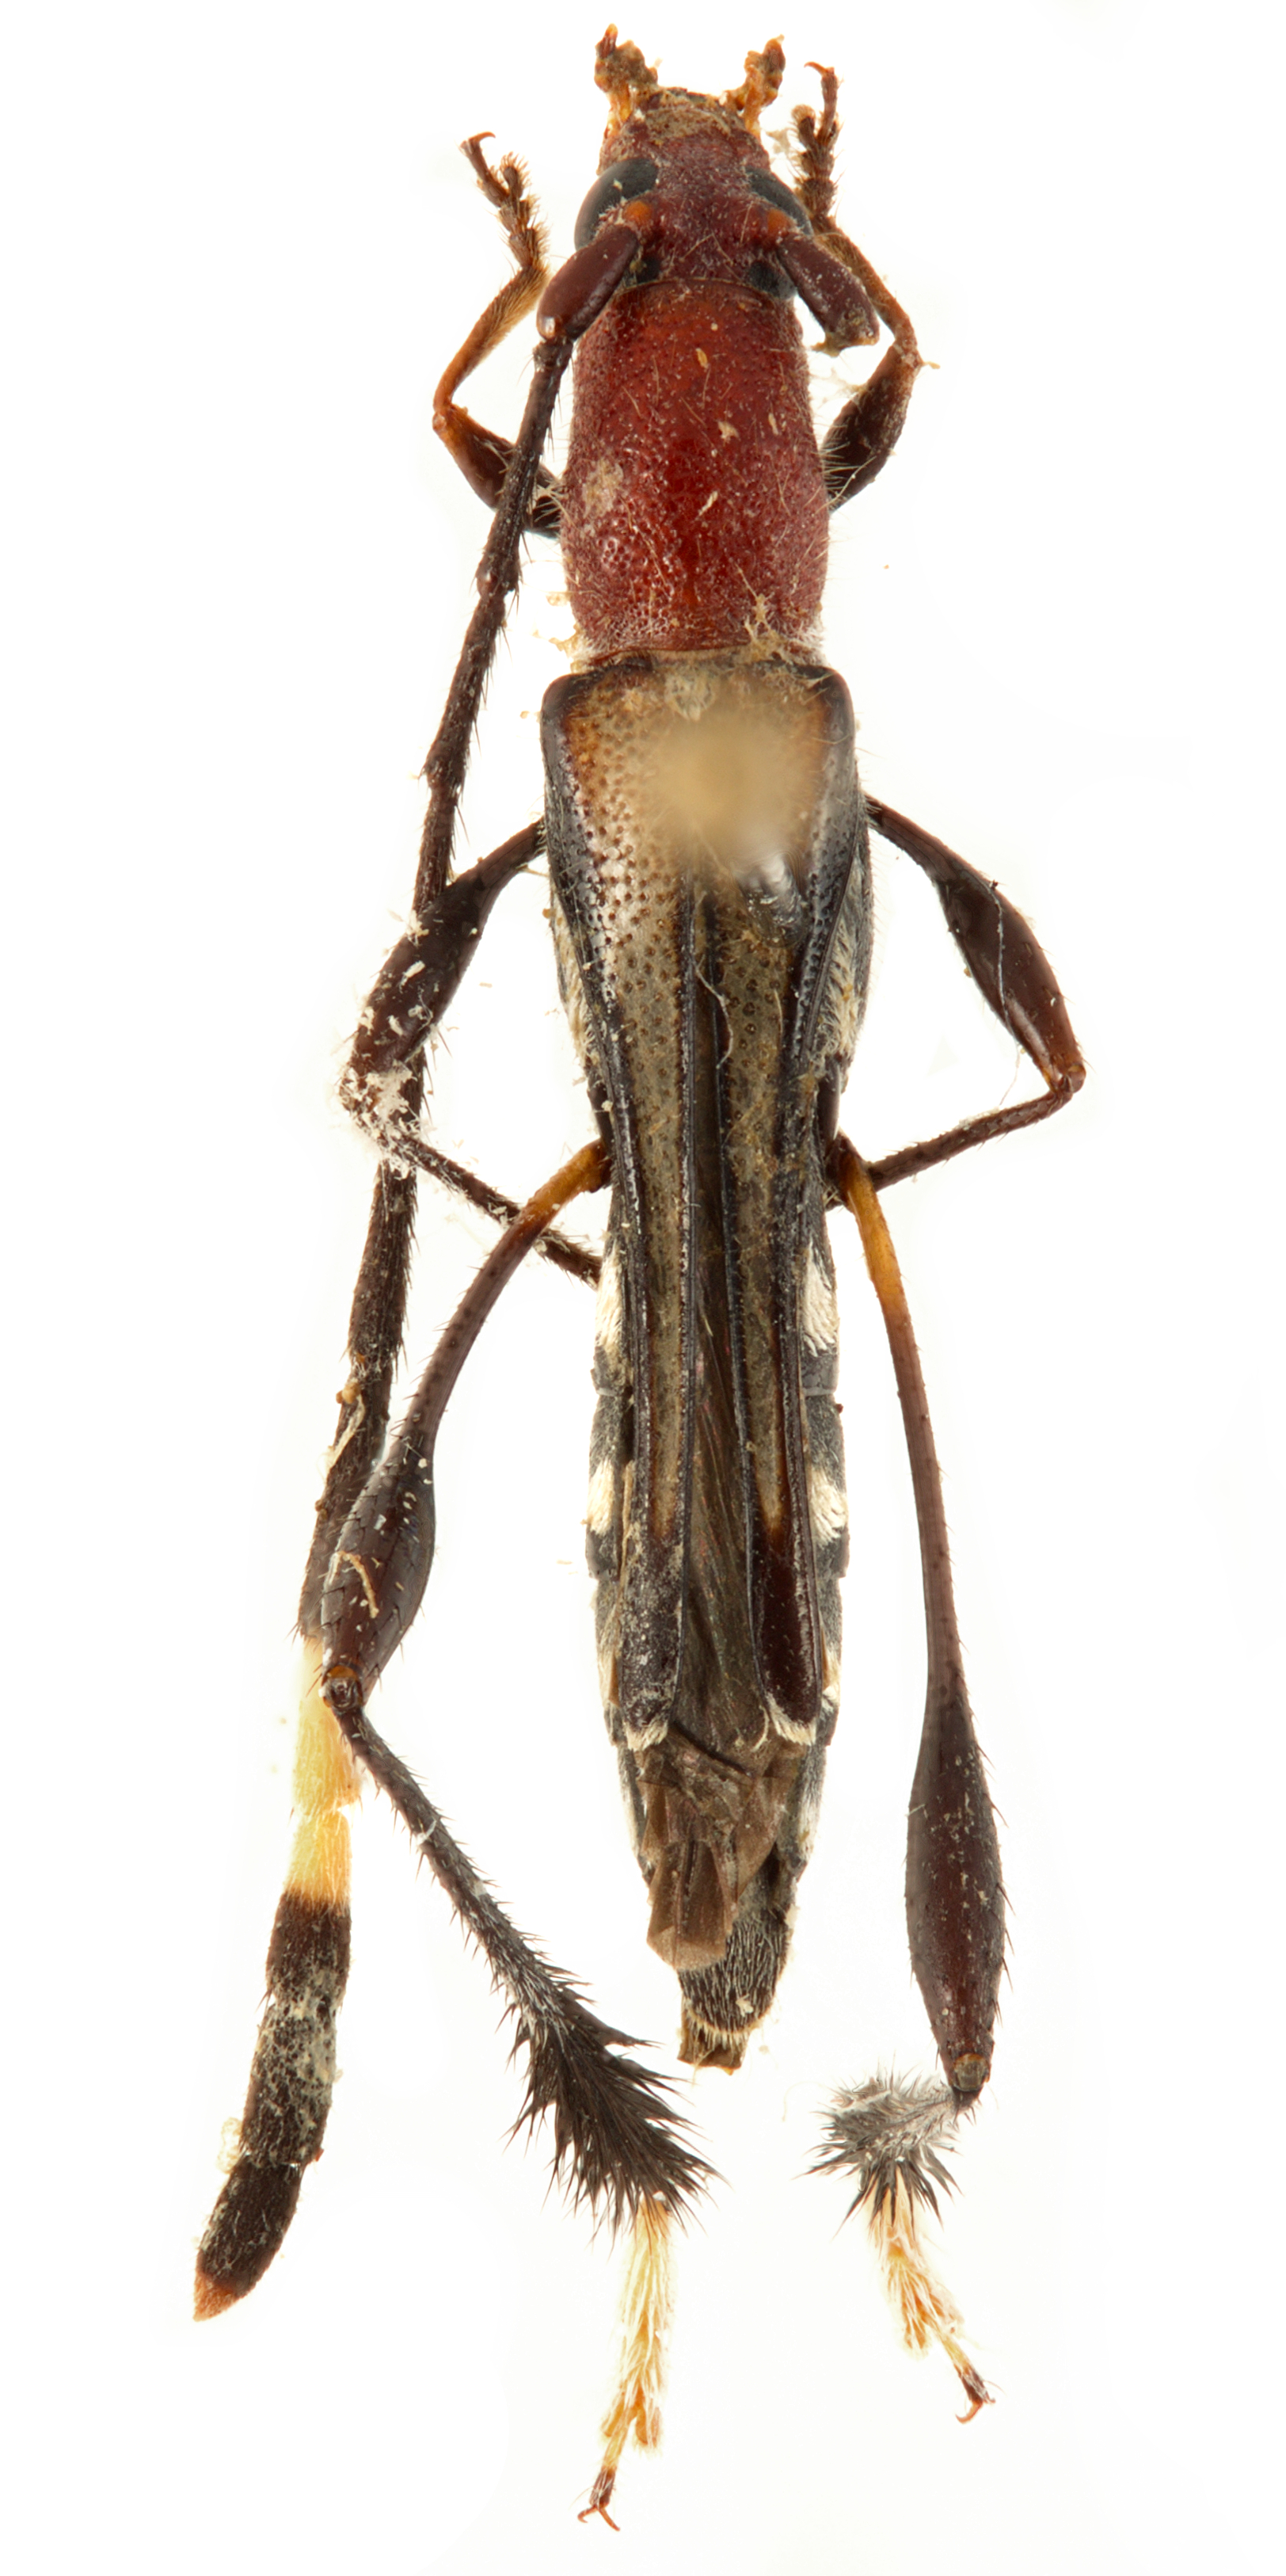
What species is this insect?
Ommata elegans
